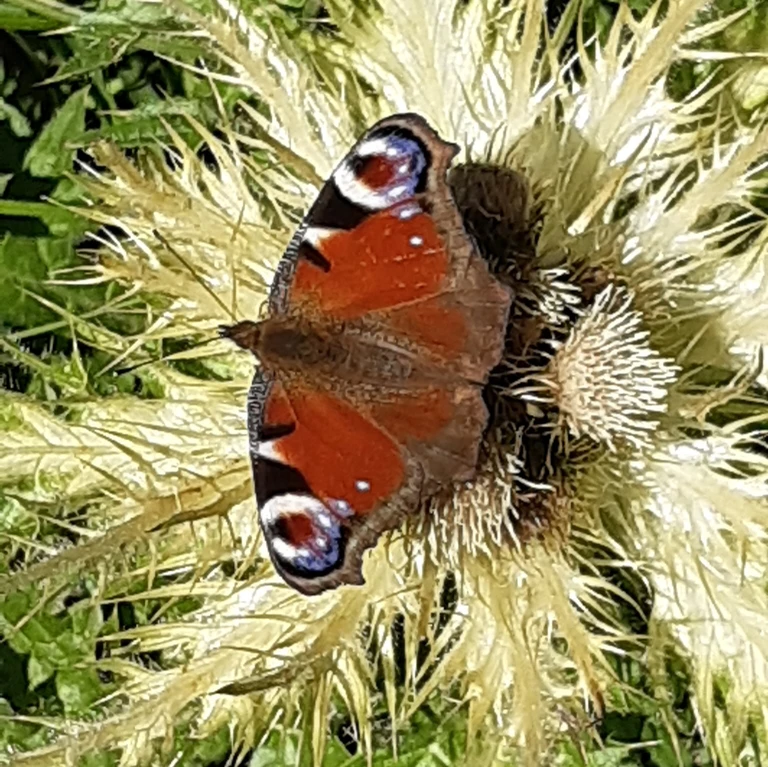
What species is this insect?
Aglais io
